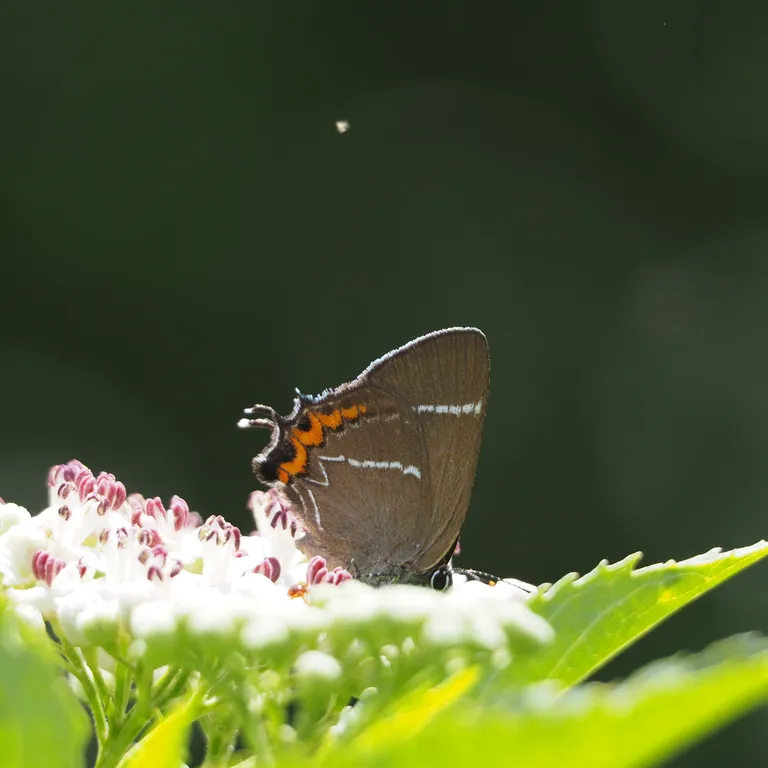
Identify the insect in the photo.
Satyrium w-album
